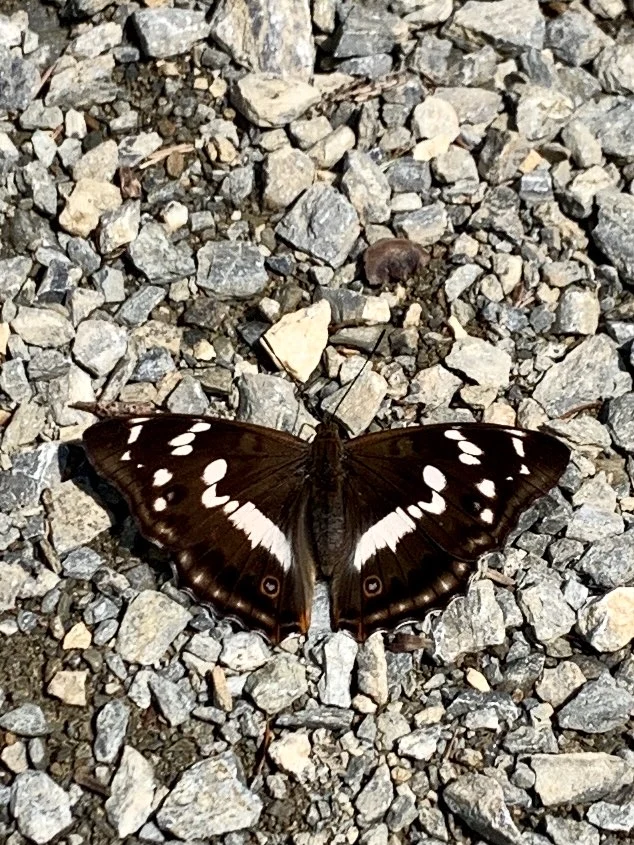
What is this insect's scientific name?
Apatura iris
